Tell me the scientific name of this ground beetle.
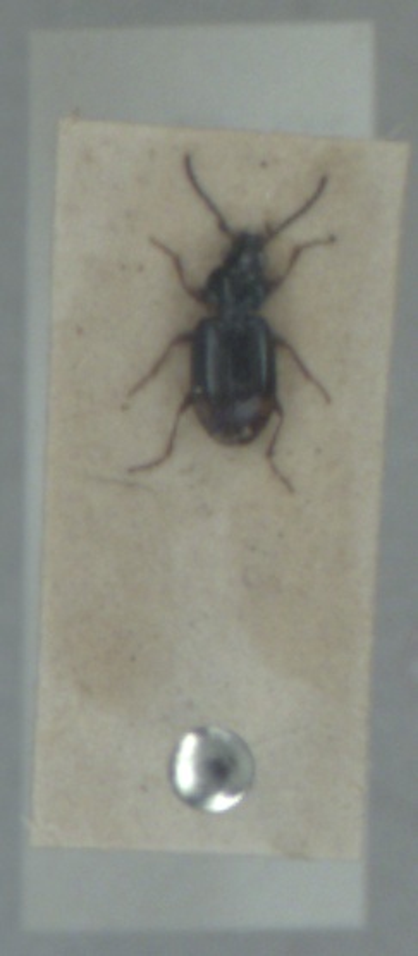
Bembidion guttula
